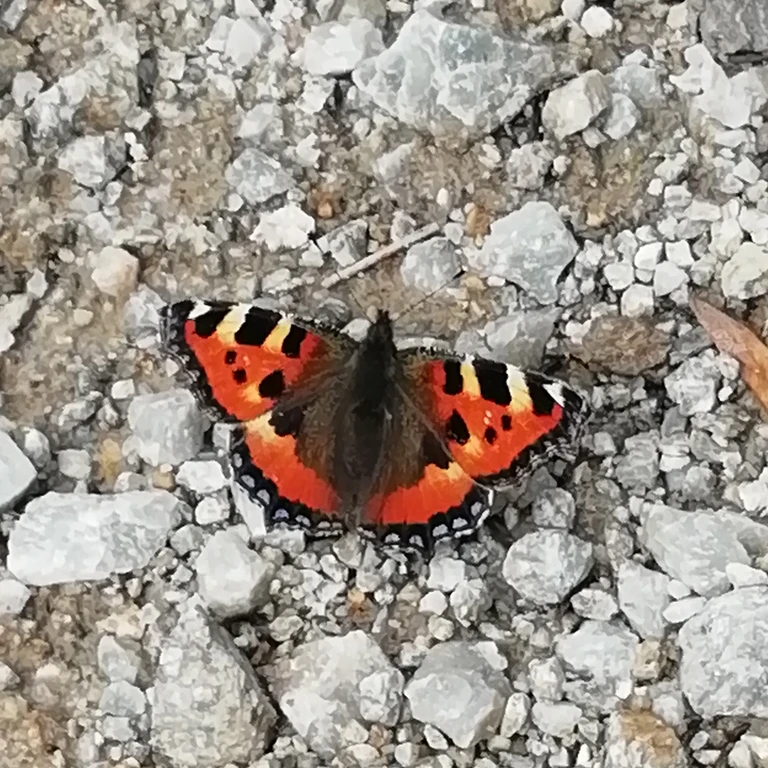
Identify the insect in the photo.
Aglais urticae
